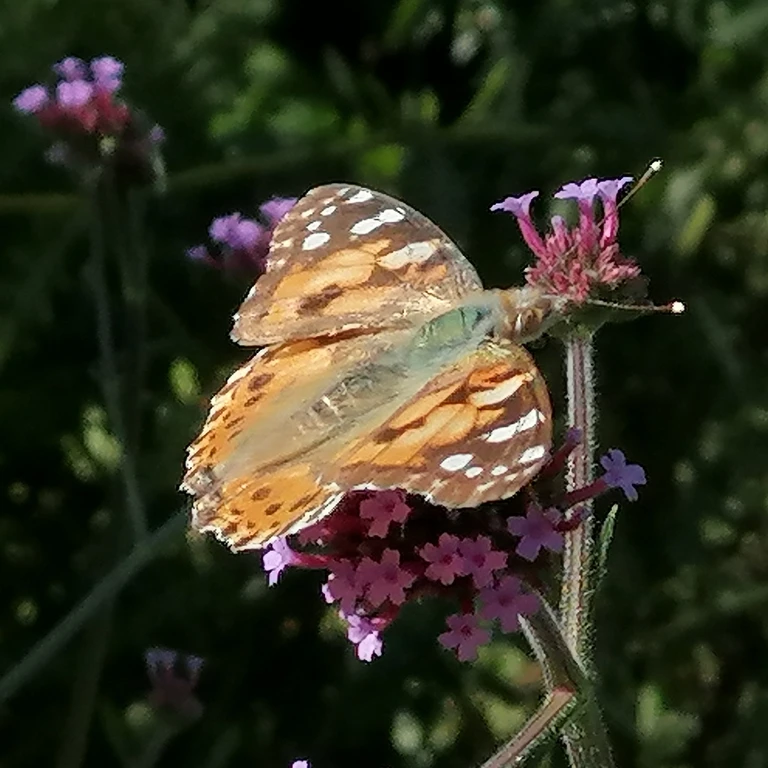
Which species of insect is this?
Vanessa cardui
